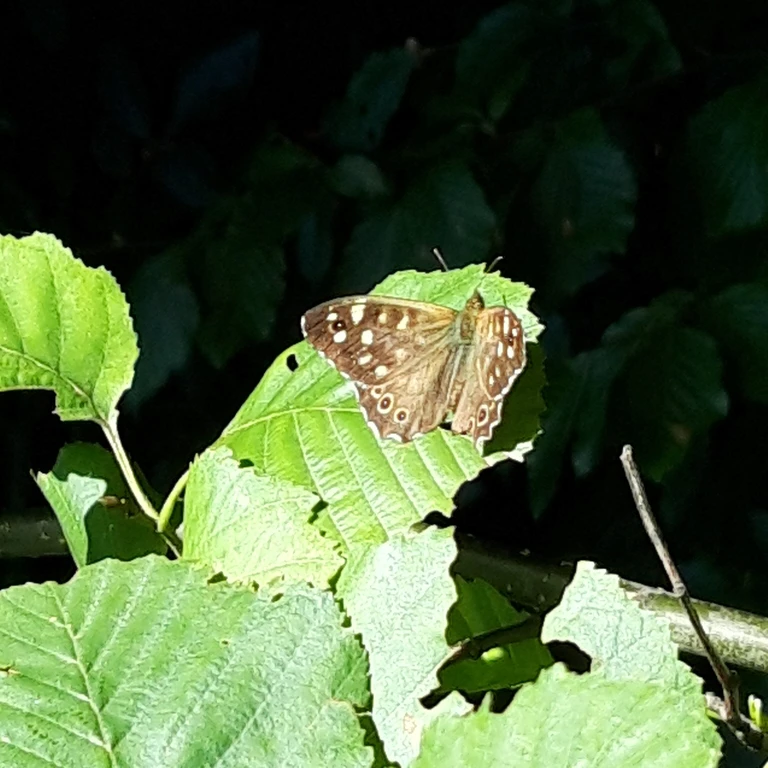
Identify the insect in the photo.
Pararge aegeria
